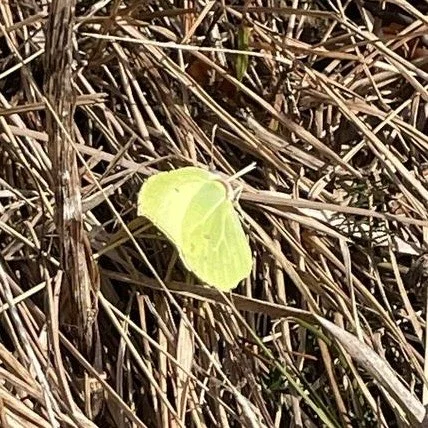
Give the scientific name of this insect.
Gonepteryx rhamni
